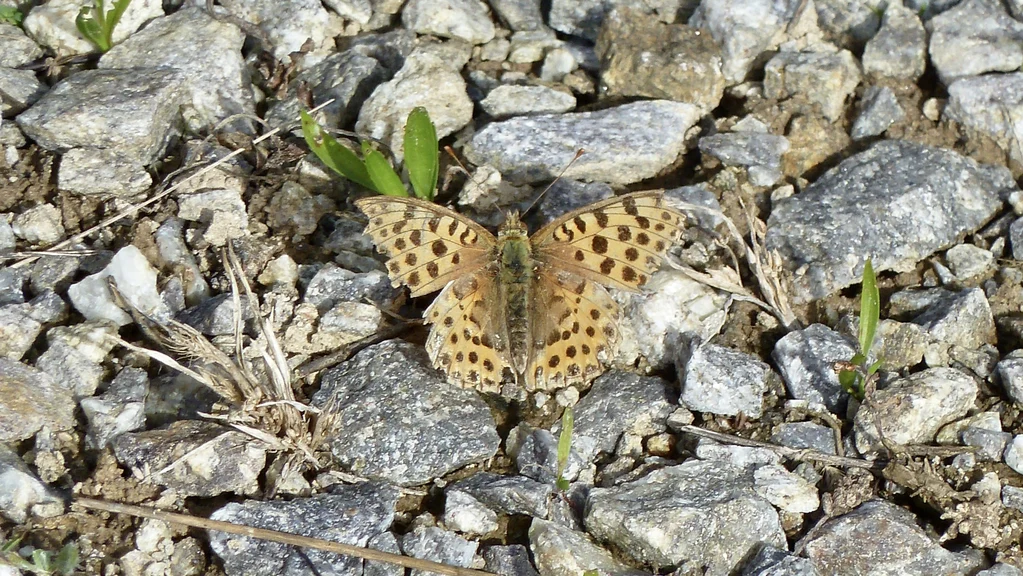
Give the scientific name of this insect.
Issoria lathonia
